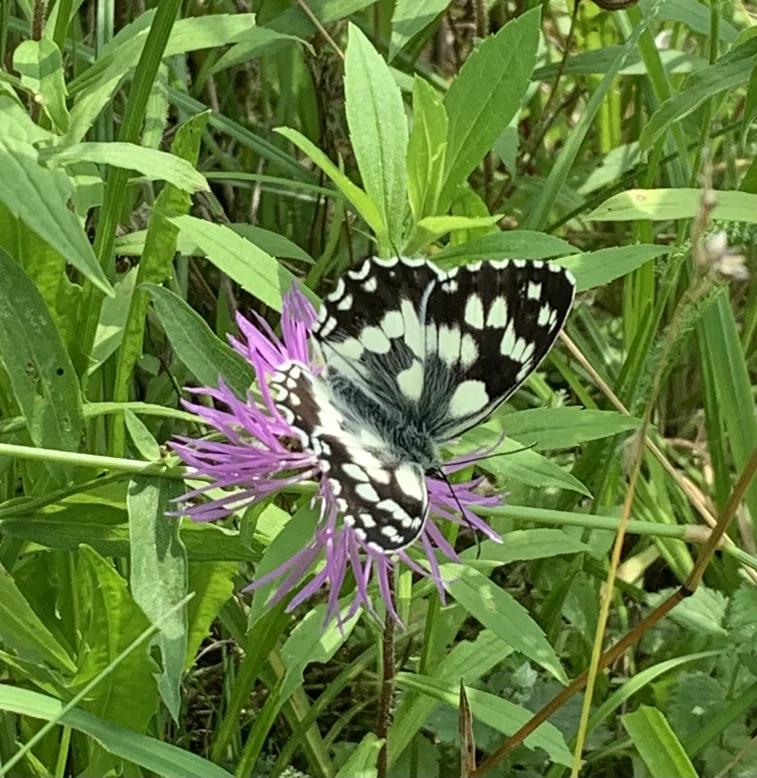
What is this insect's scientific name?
Melanargia galathea
